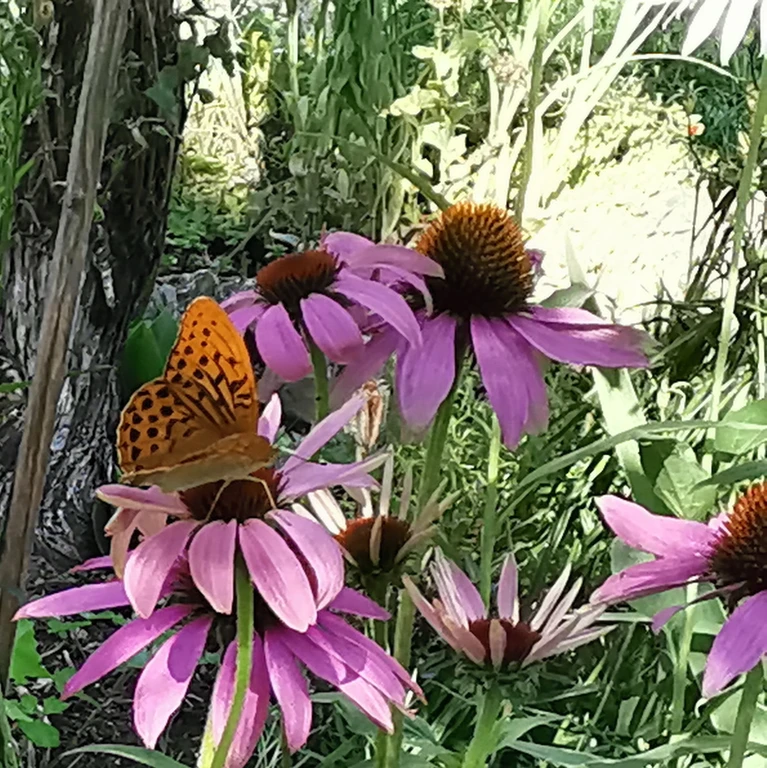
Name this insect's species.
Argynnis paphia
